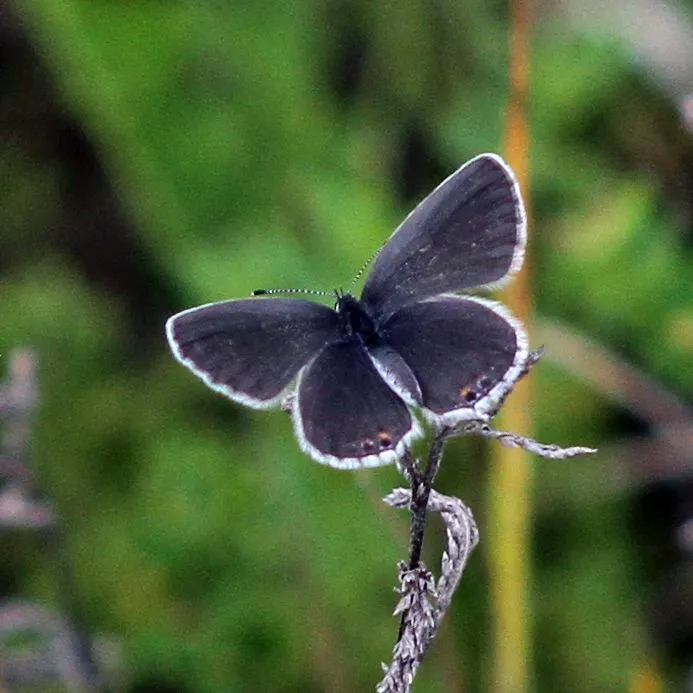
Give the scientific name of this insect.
Cupido argiades (also Elkalyce argiades)
